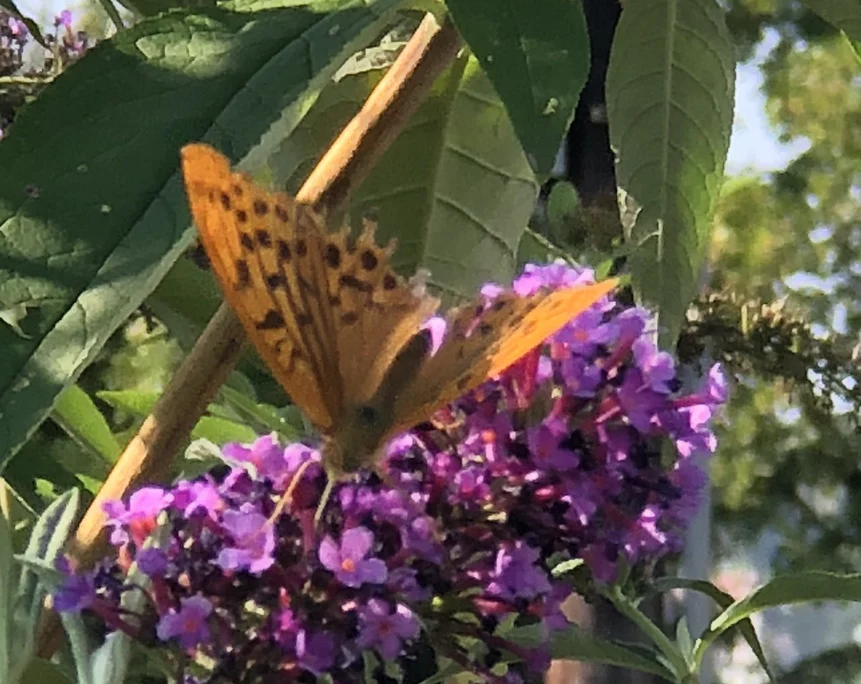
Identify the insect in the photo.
Argynnis paphia
